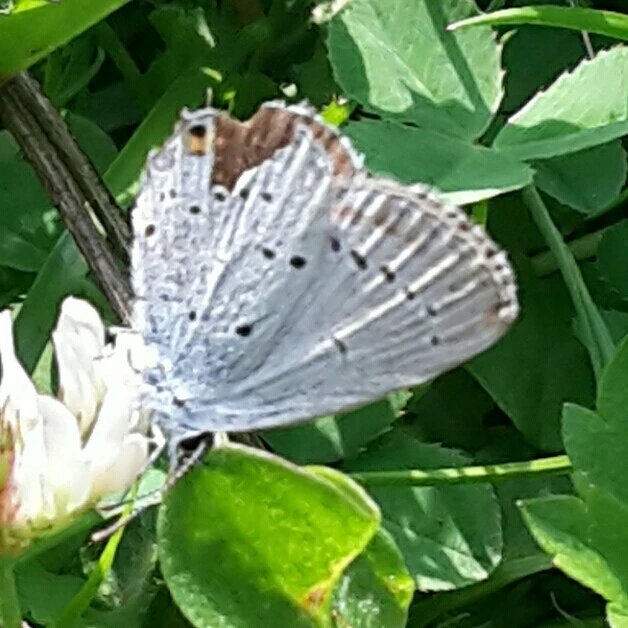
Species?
Cupido argiades (also Elkalyce argiades)
